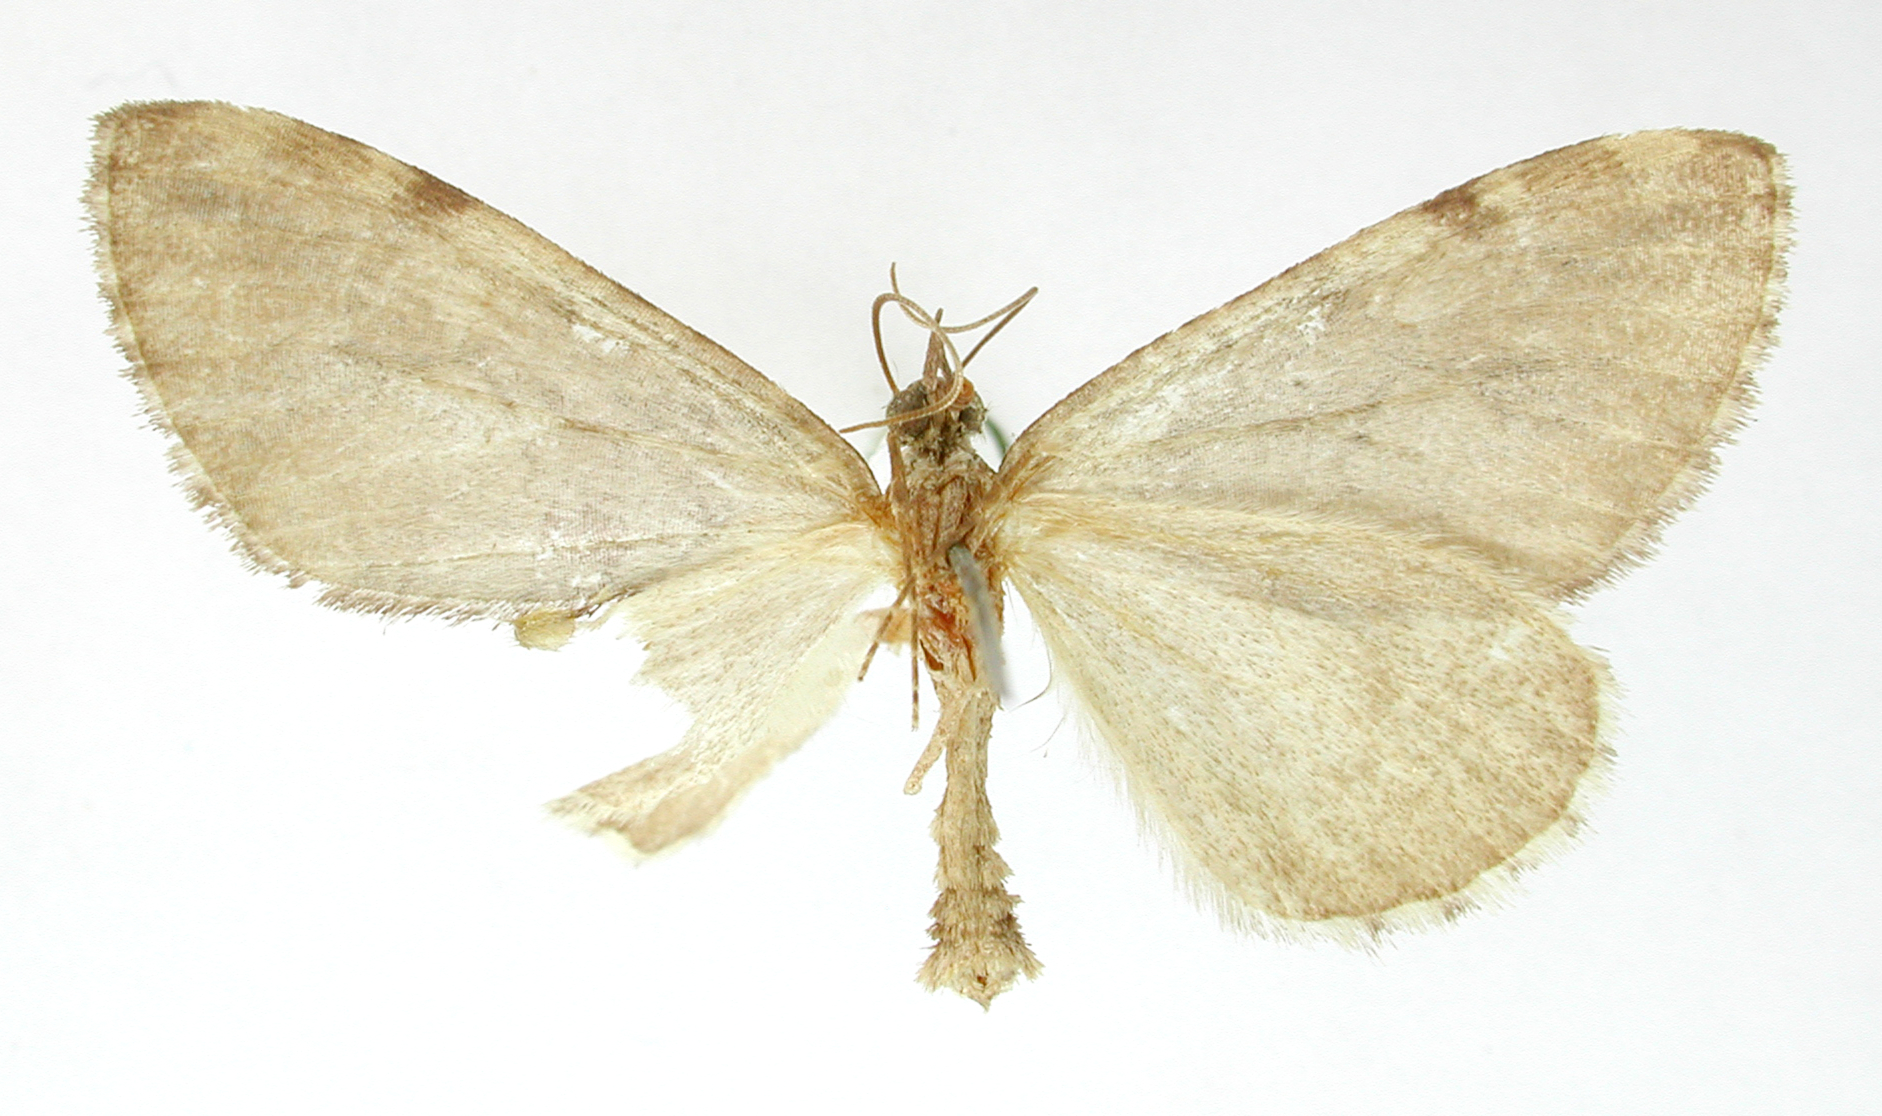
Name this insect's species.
Hydriomena cynosura
